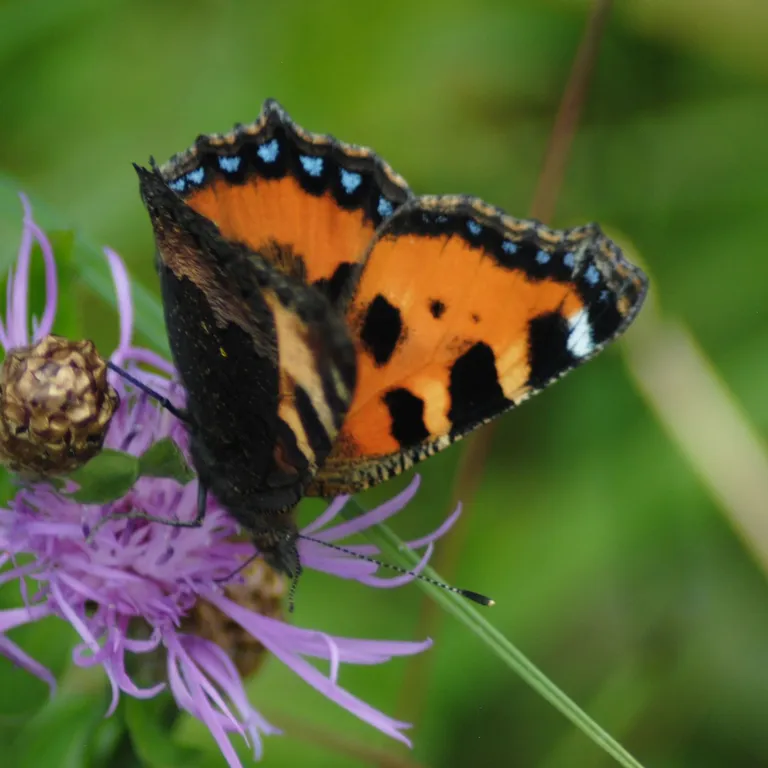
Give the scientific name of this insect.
Aglais urticae
